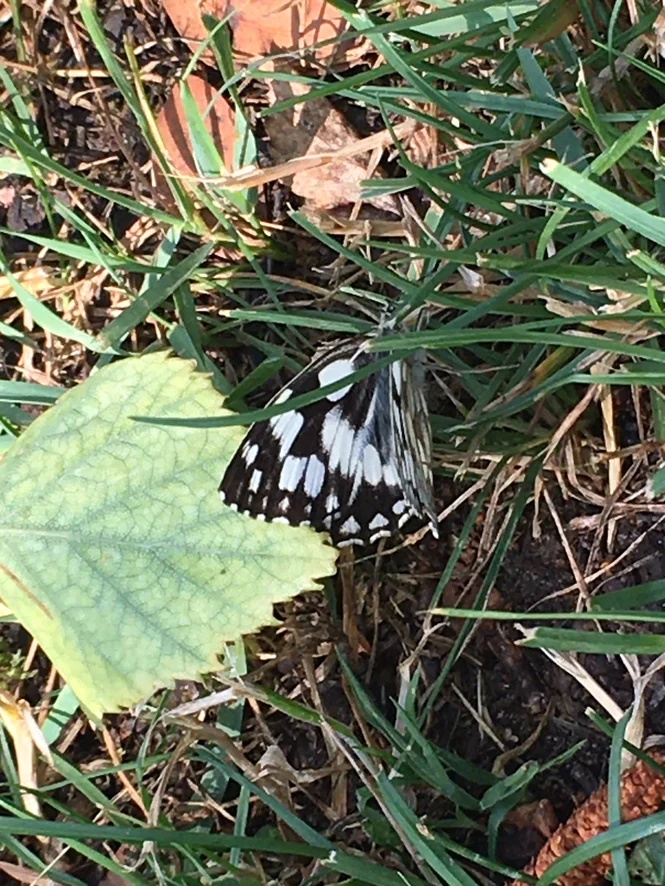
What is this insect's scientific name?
Melanargia galathea
